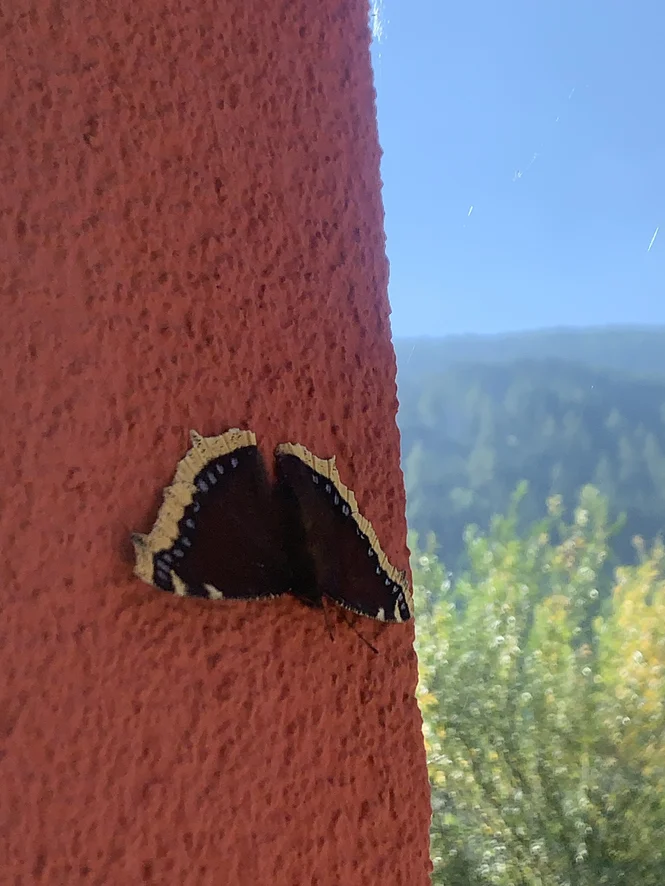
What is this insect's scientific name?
Nymphalis antiopa
